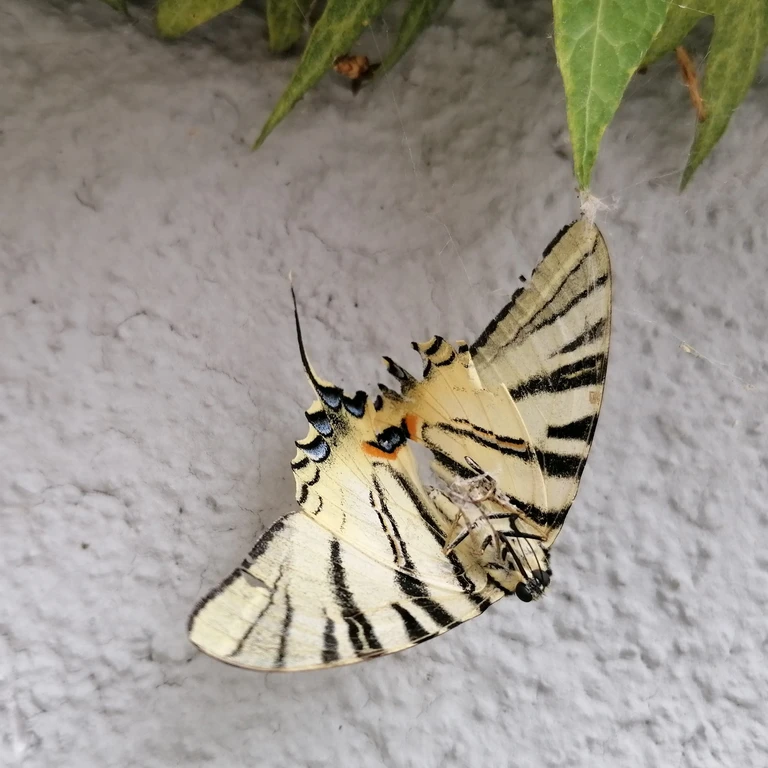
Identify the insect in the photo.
Iphiclides podalirius
